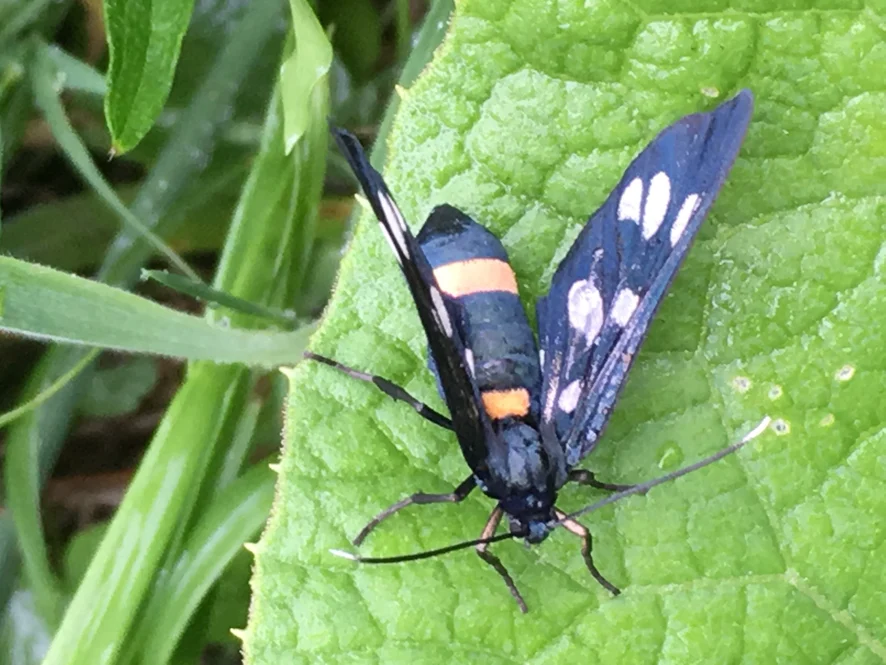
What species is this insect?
Amata phegea
